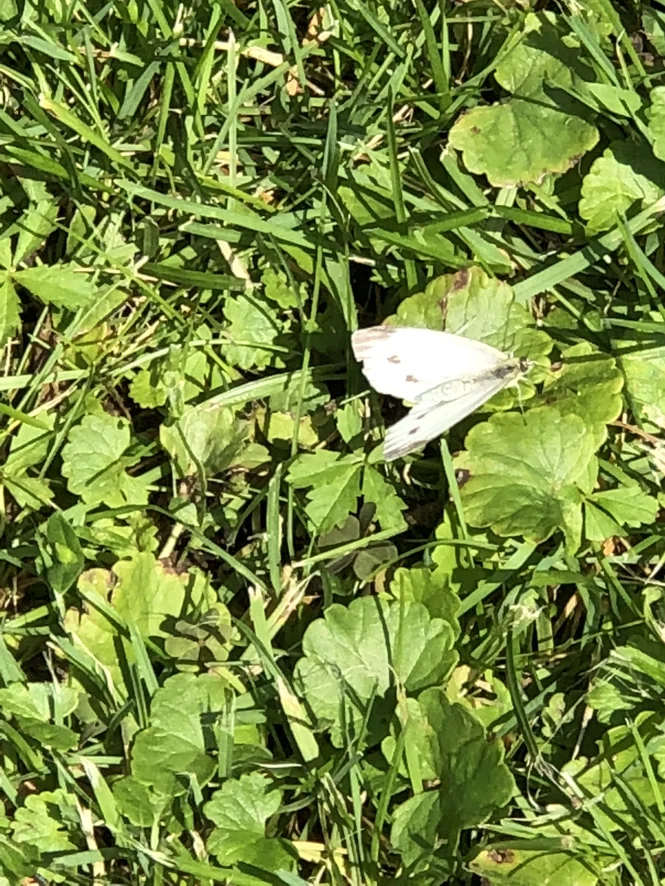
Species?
Pieris napi
